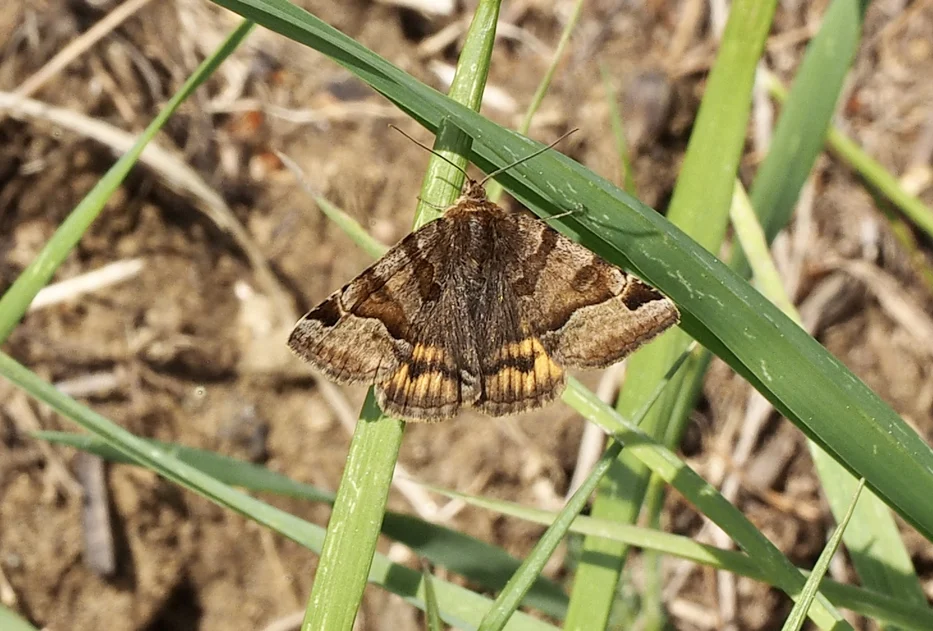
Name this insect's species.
Euclidia glyphica
